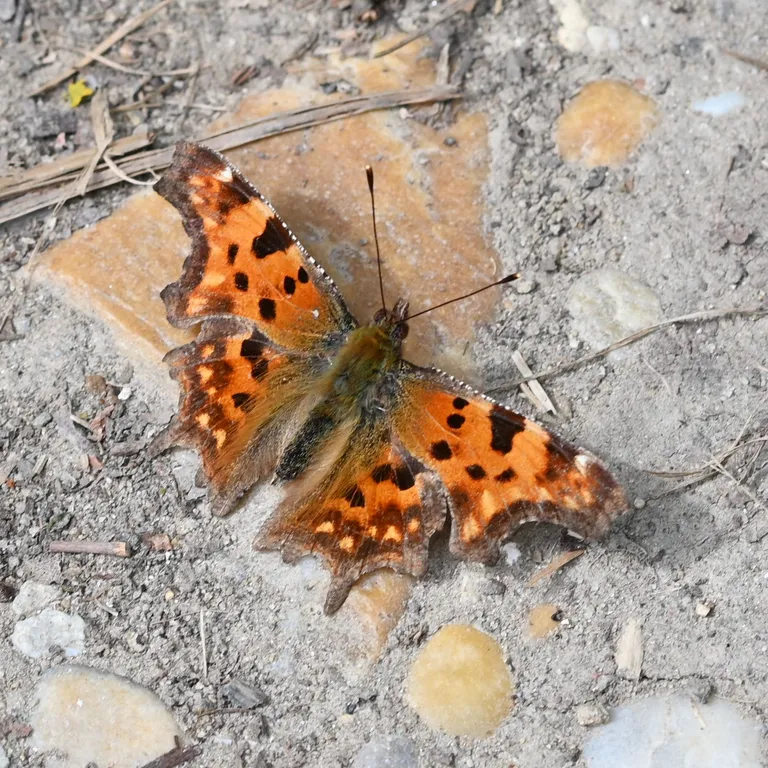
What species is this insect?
Polygonia c-album
